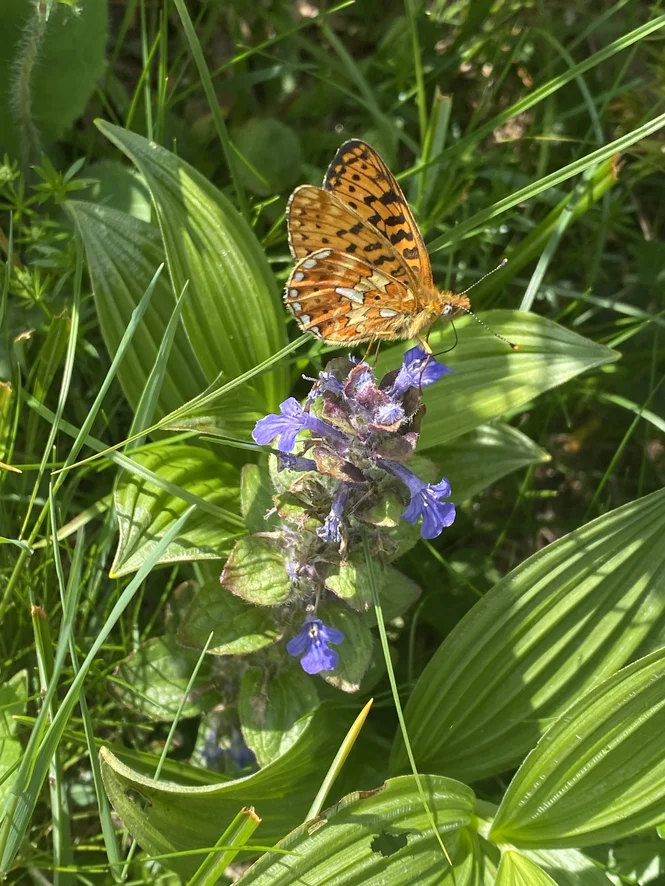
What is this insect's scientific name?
Boloria euphrosyne (also Clossiana euphrosyne)
